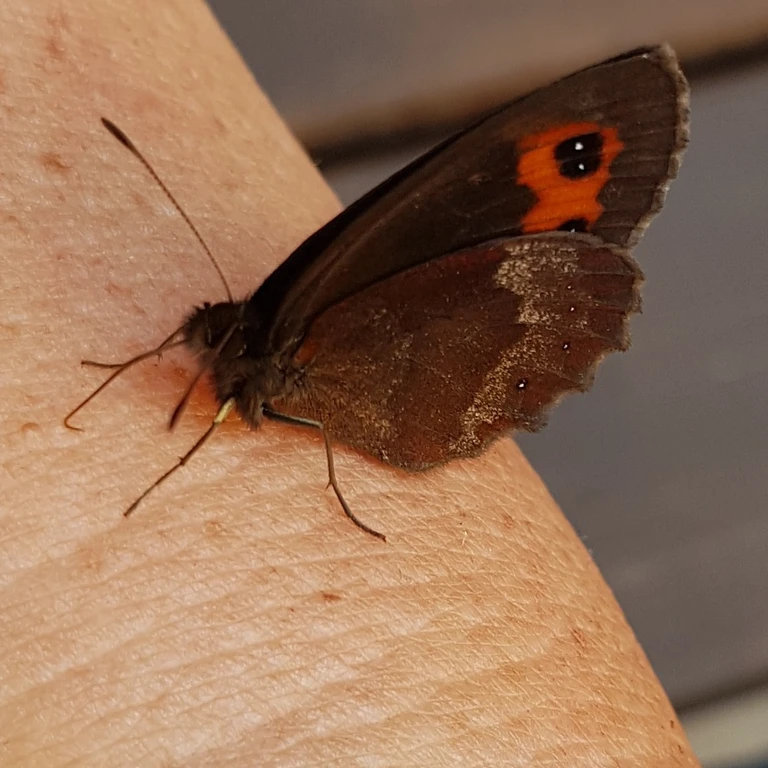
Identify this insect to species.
Erebia aethiops
